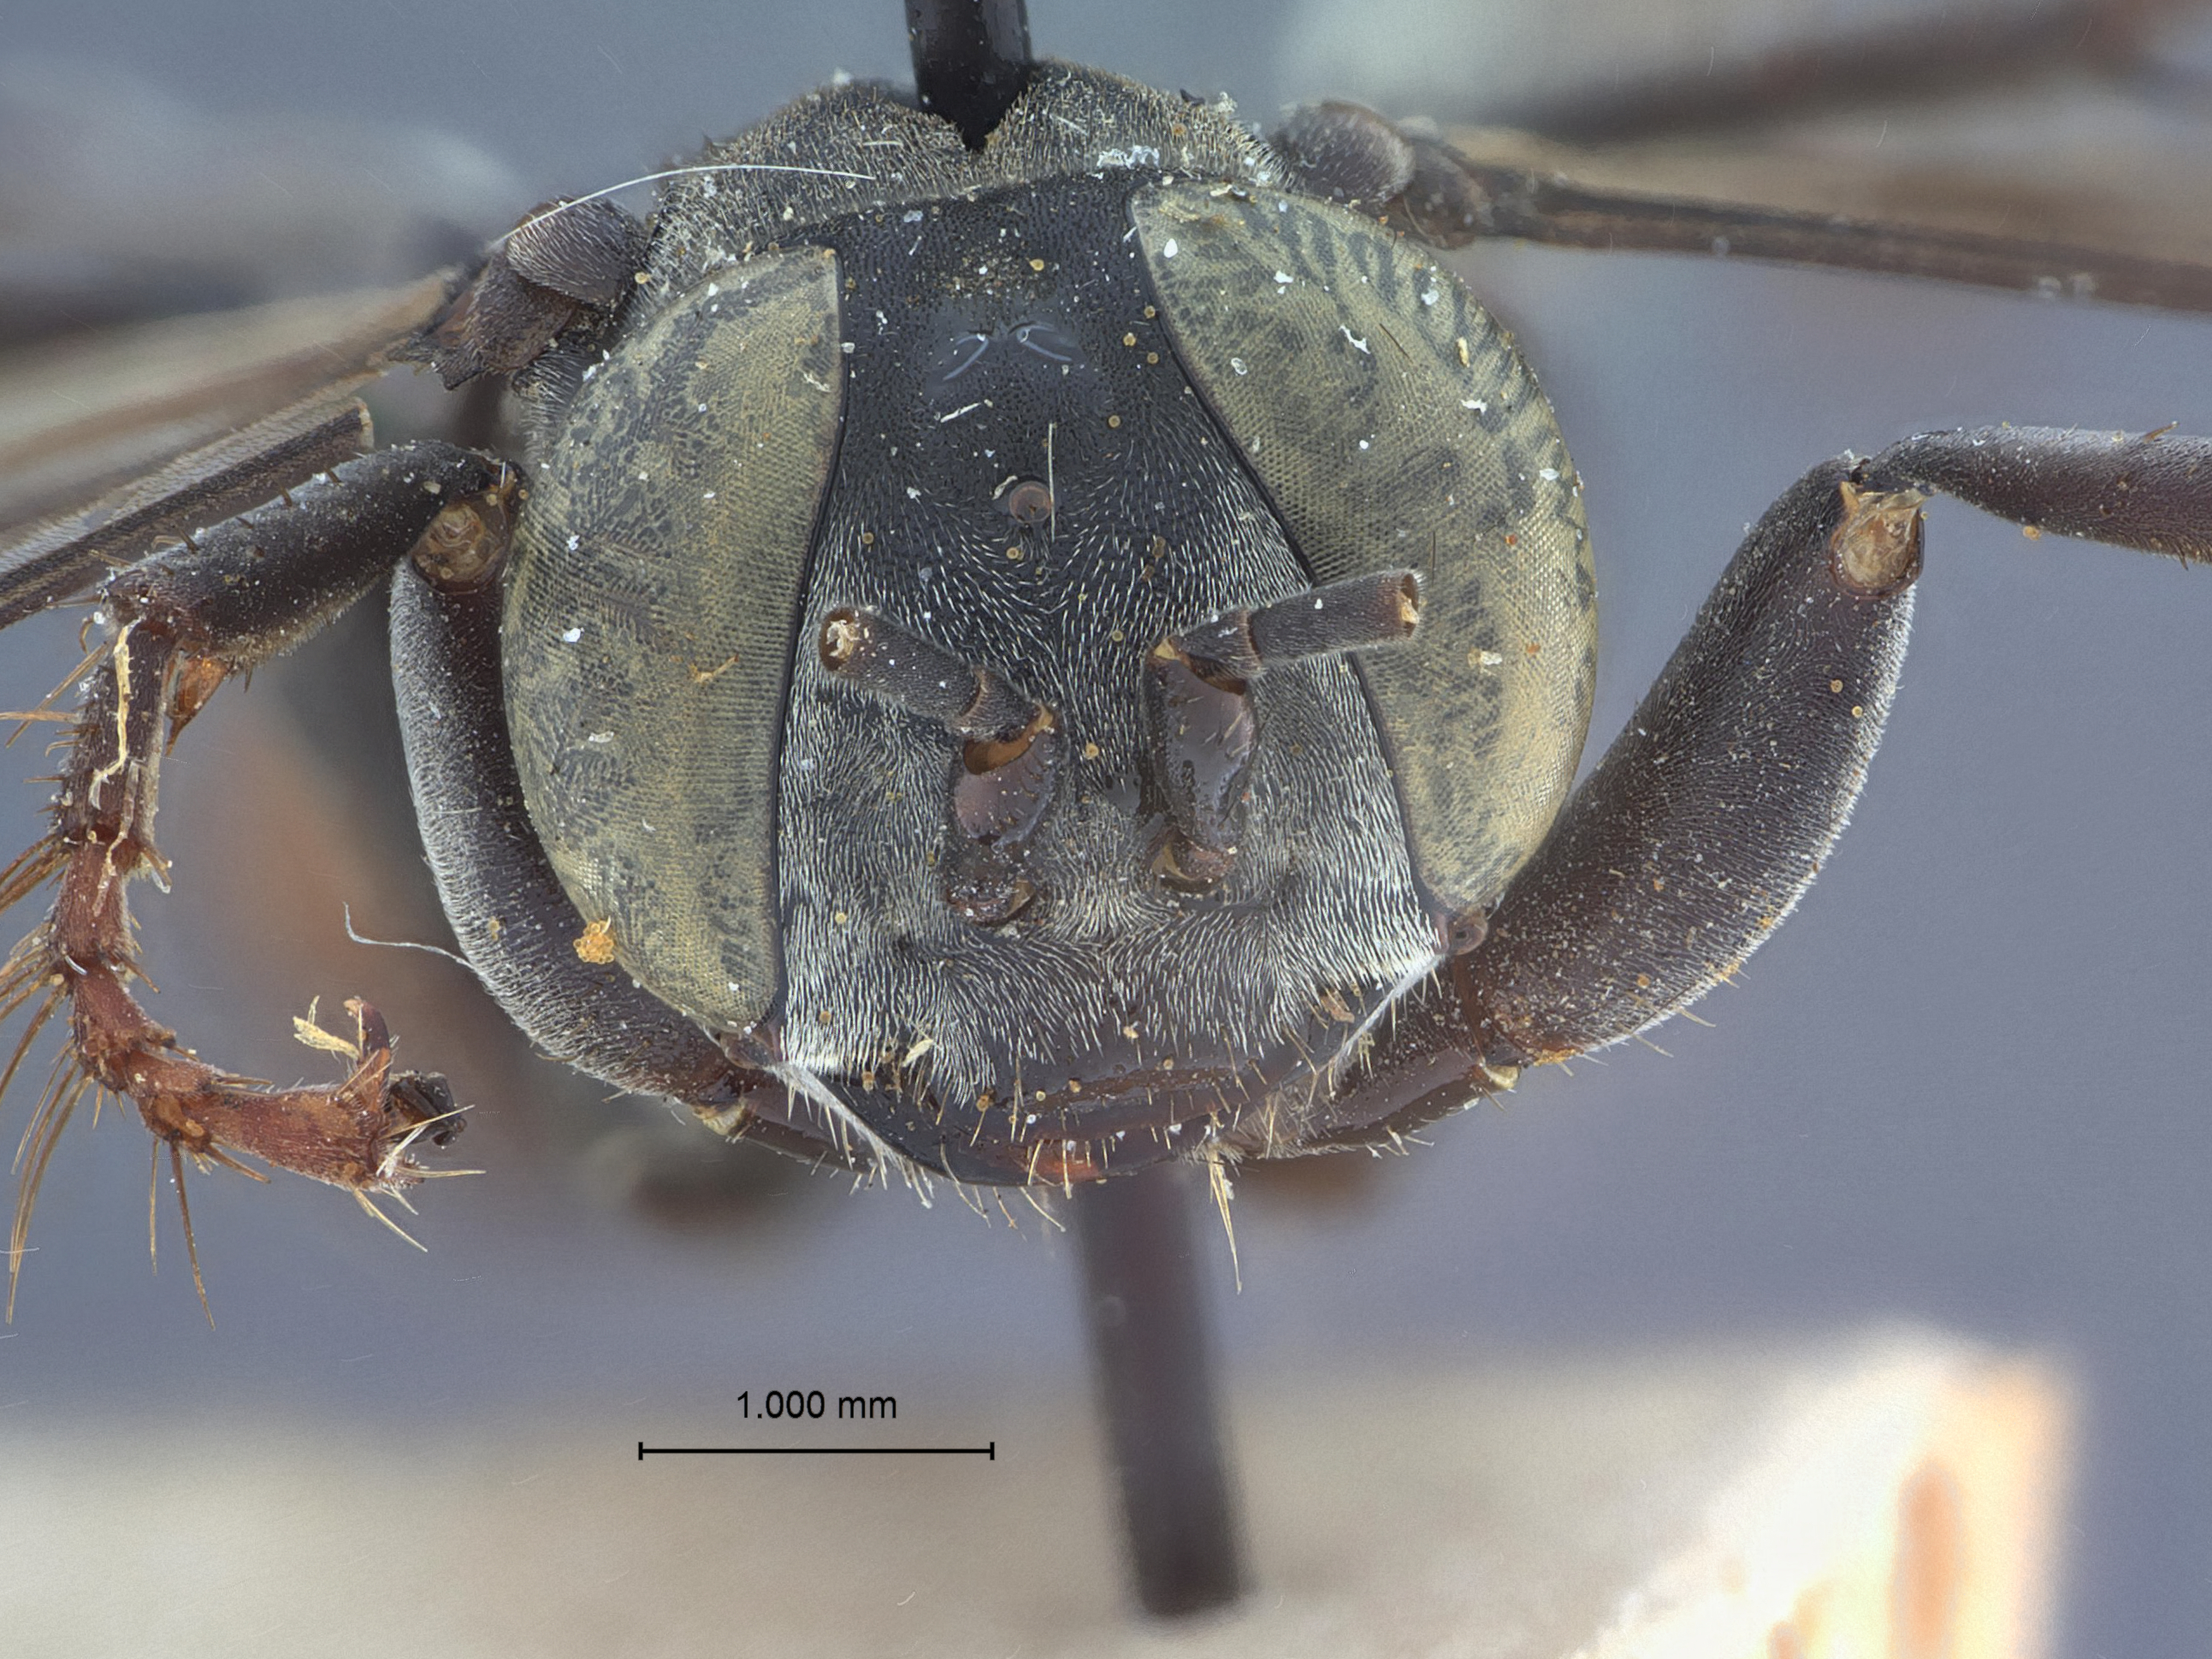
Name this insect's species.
Tachysphex eldoradensis
